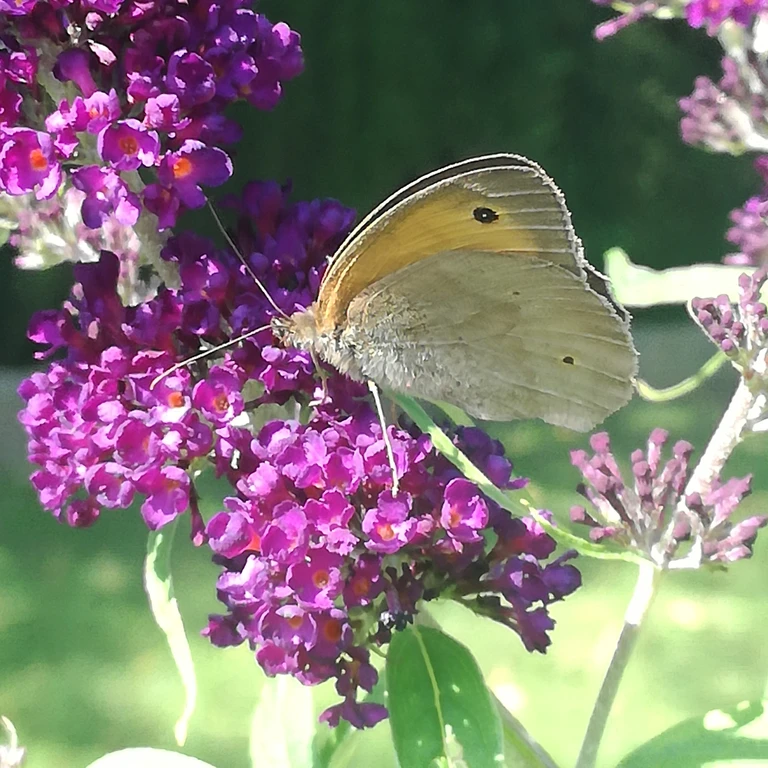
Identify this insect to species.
Maniola jurtina
